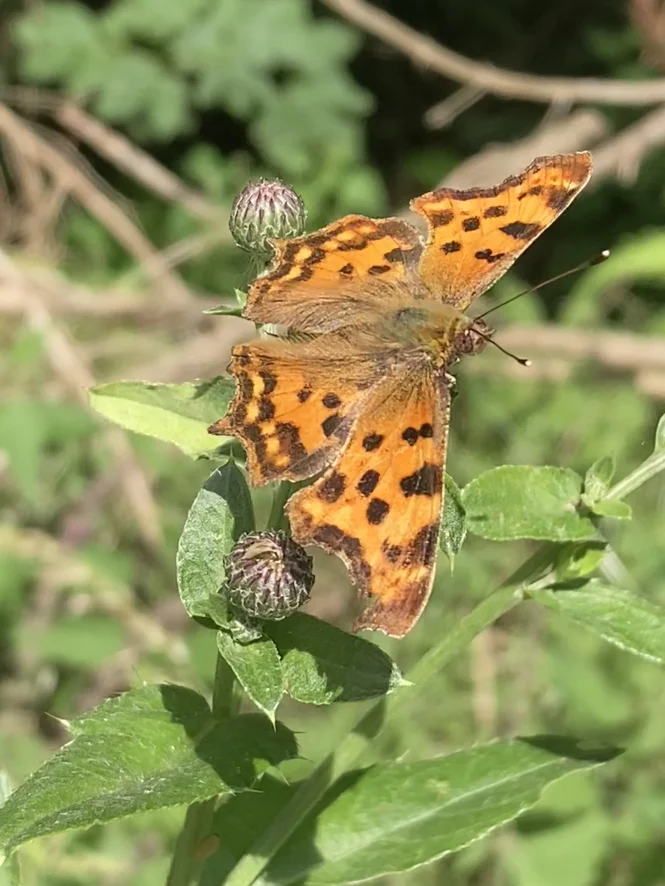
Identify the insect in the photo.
Polygonia c-album
